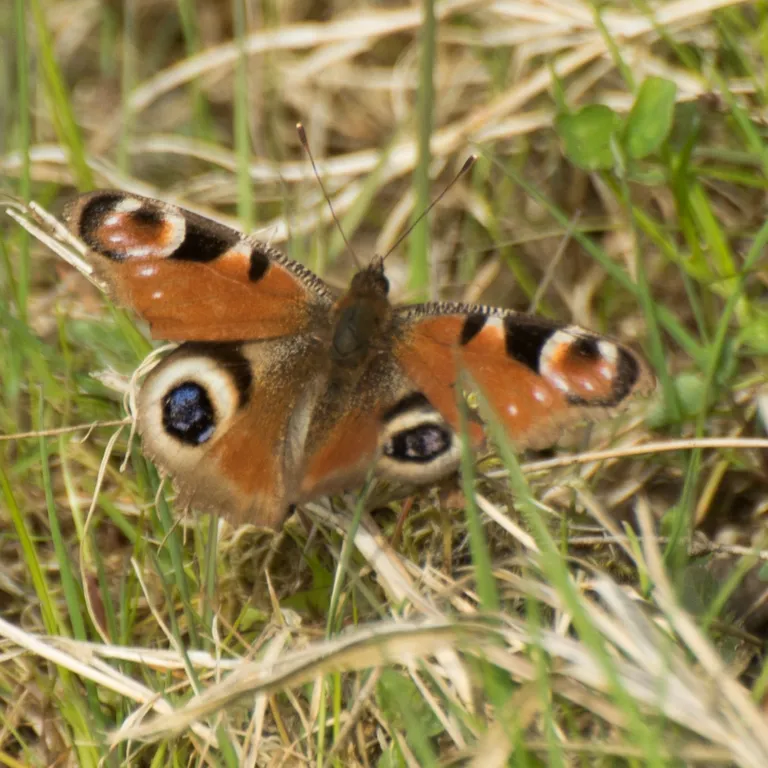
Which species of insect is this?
Aglais io
